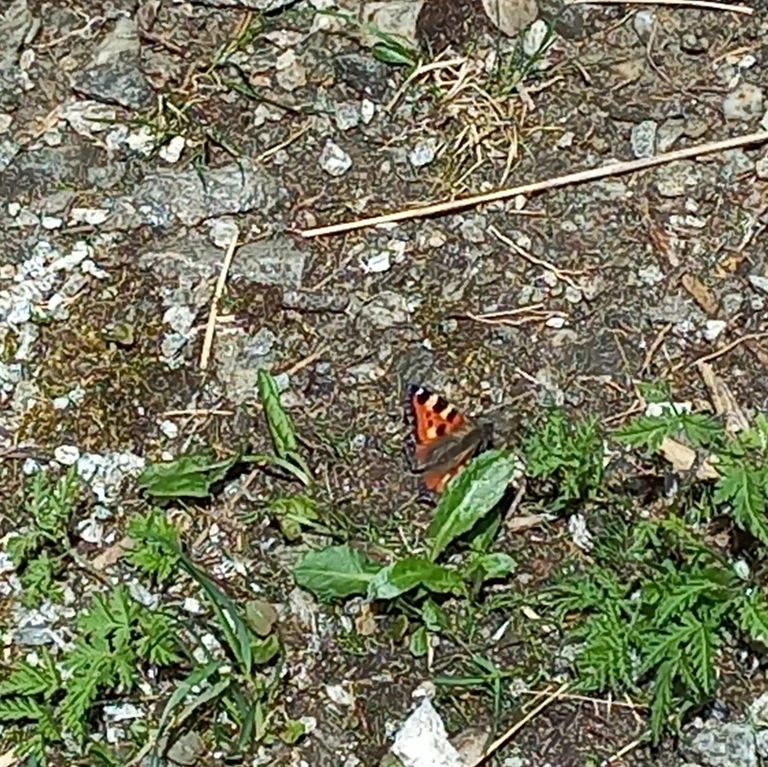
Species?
Aglais urticae
